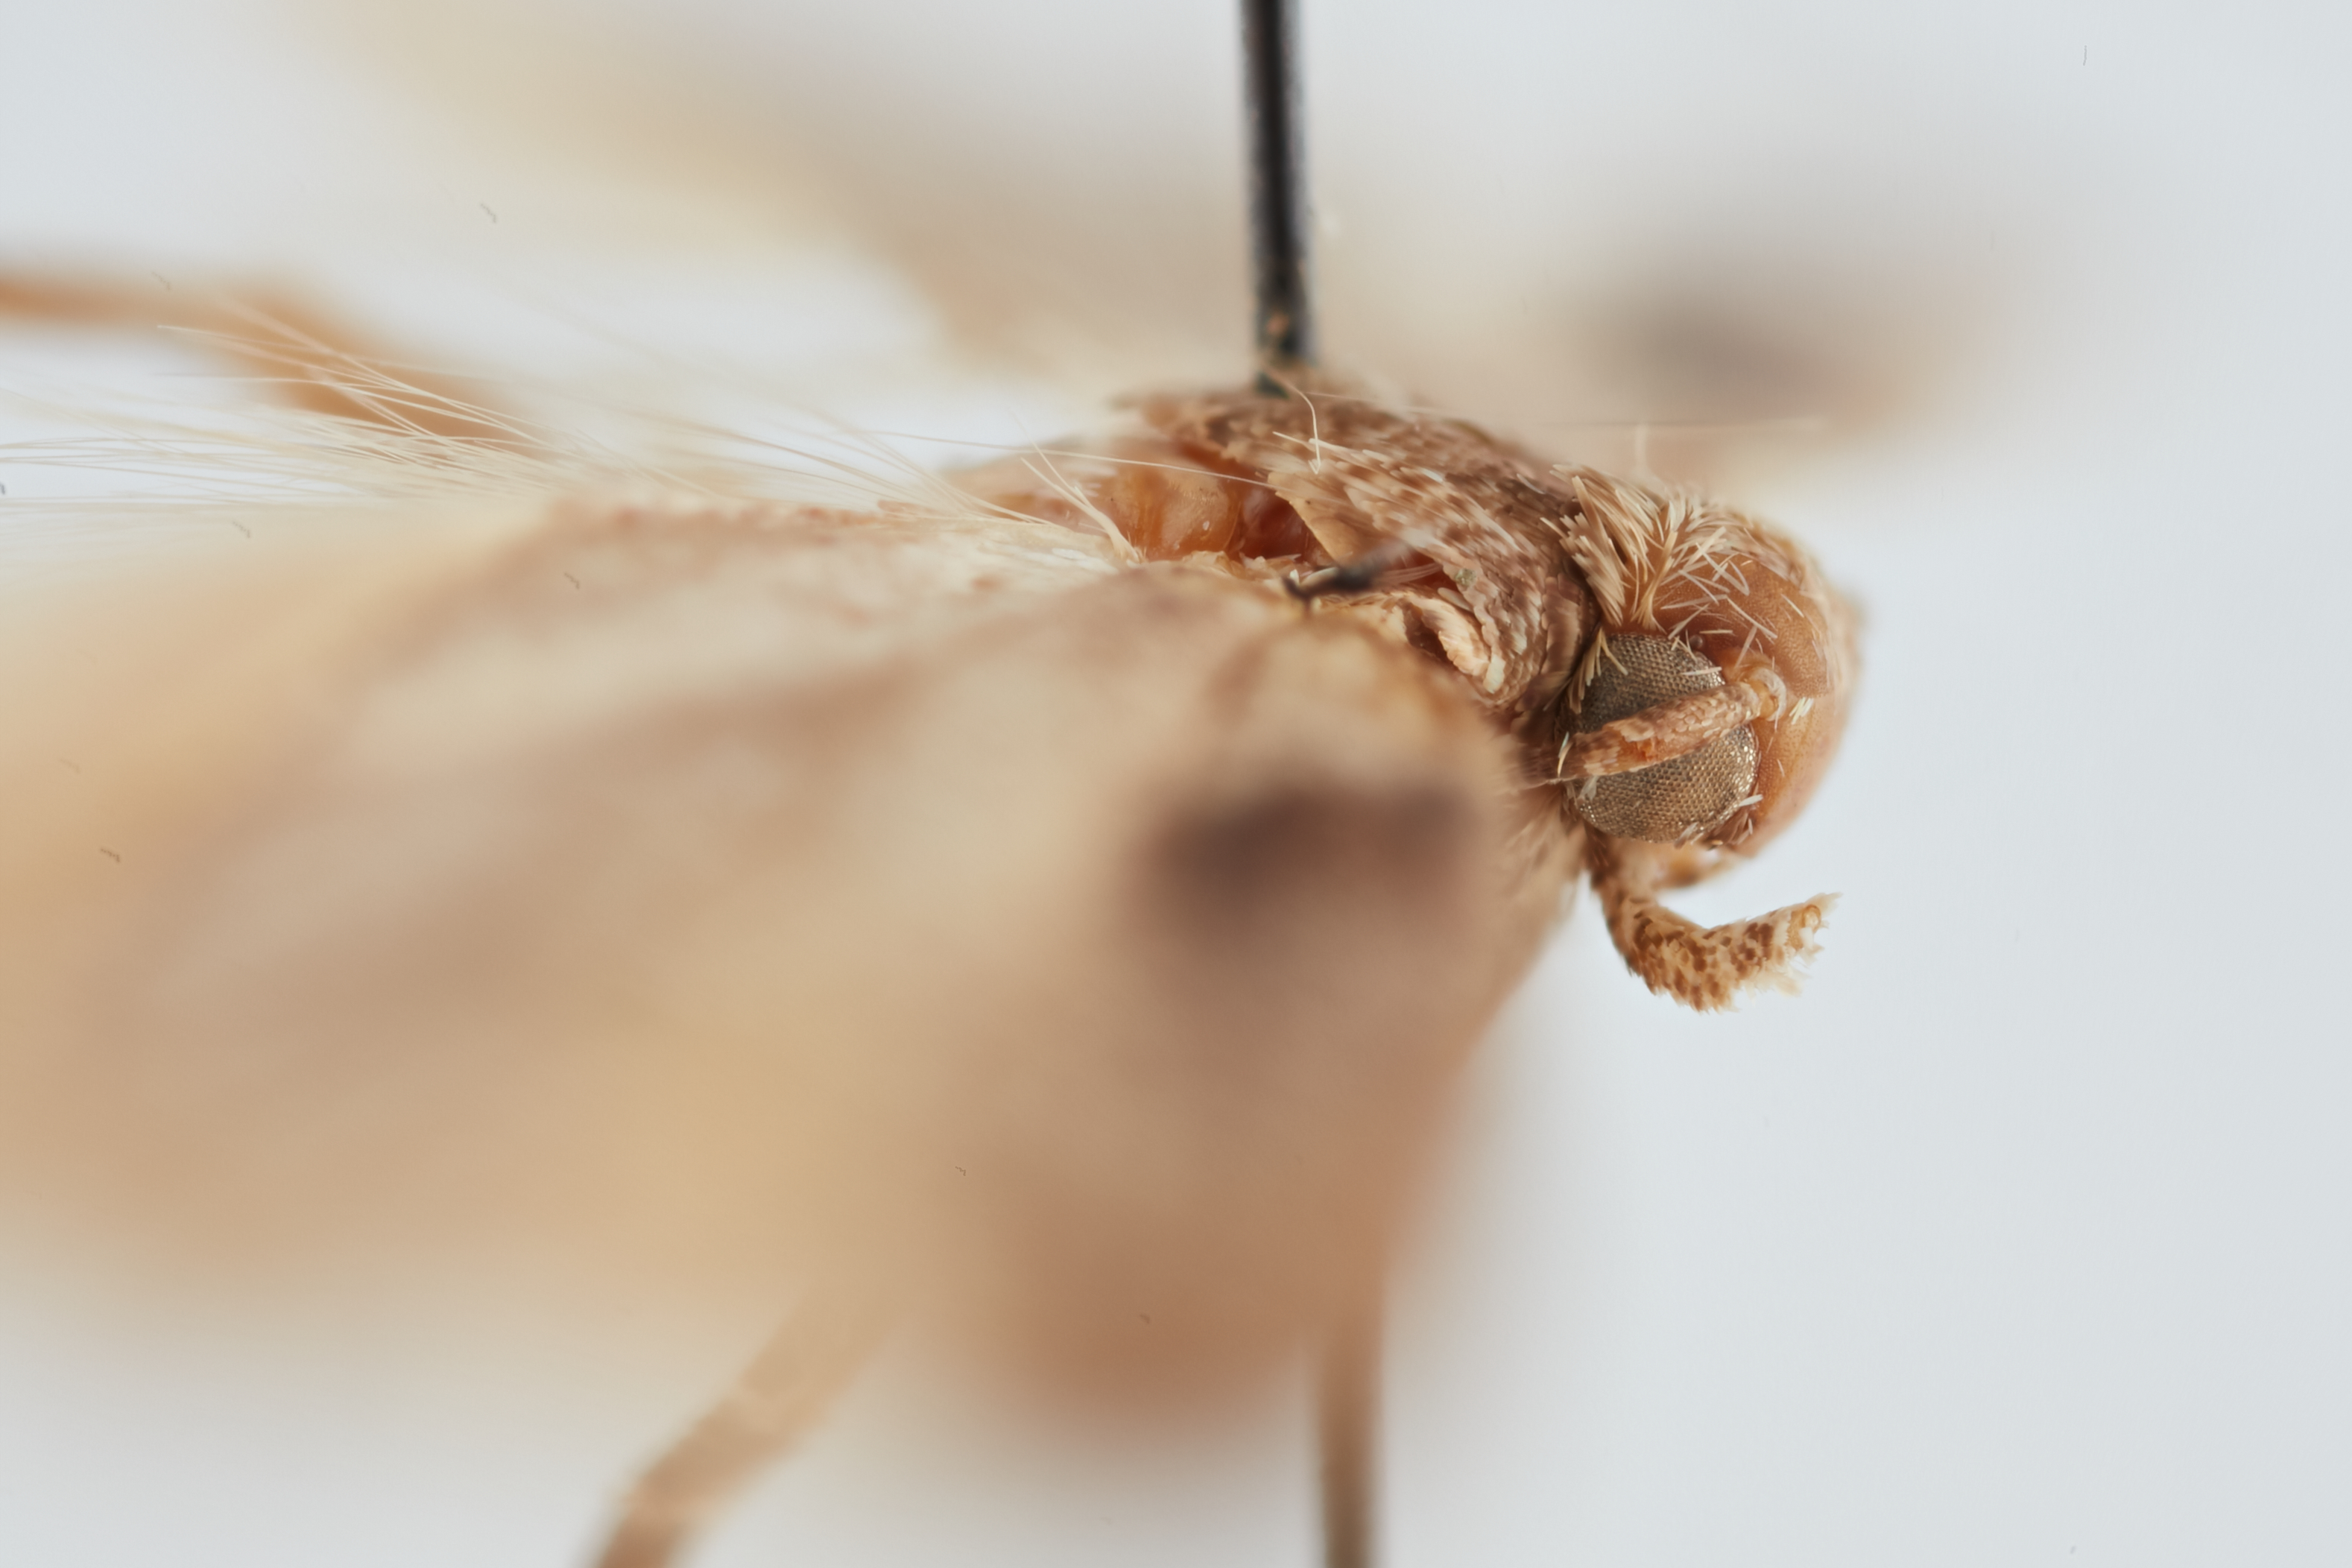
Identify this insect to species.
Symmetrischema tangolias
